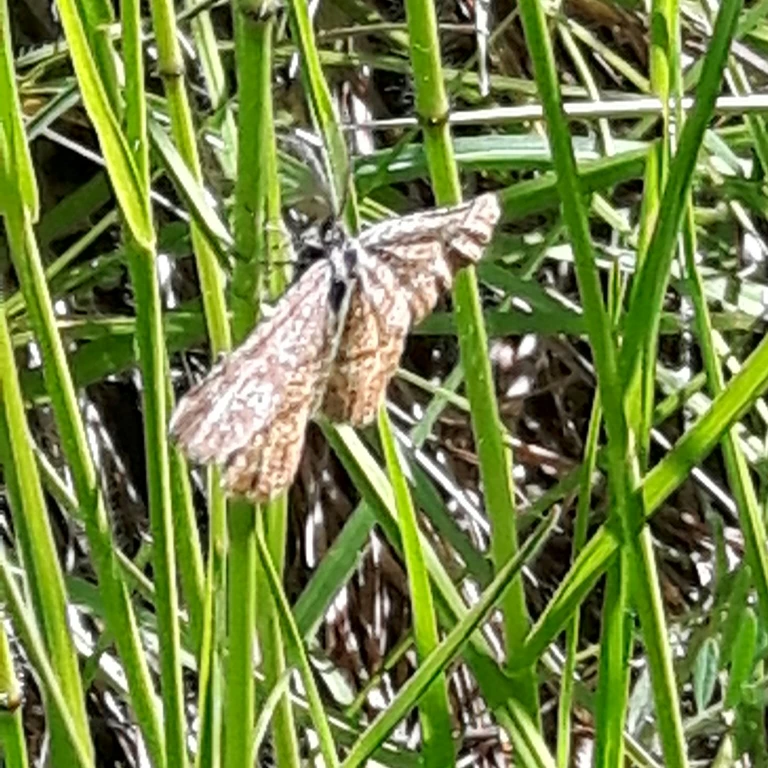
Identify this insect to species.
Ematurga atomaria
